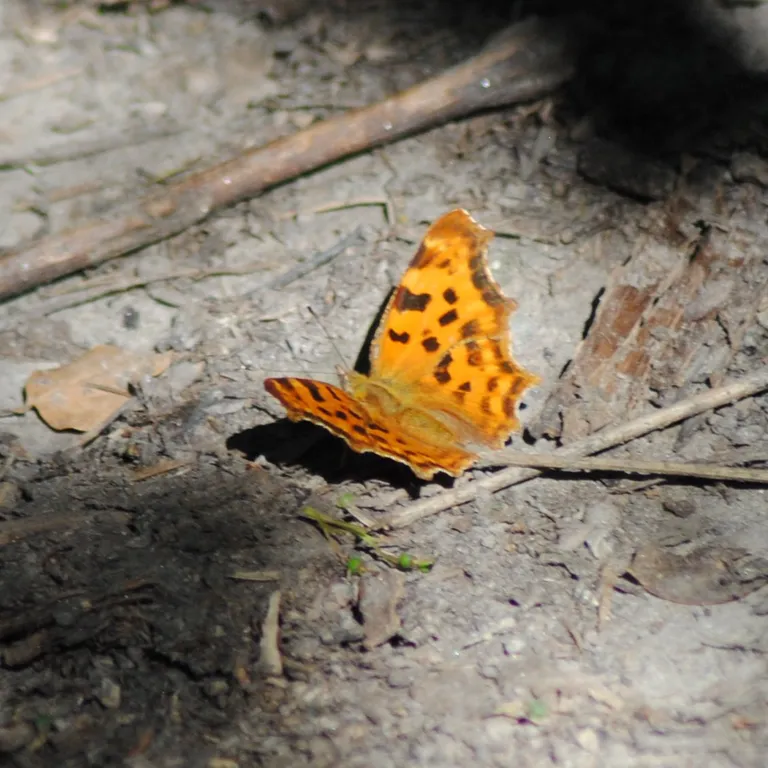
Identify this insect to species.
Polygonia c-album
